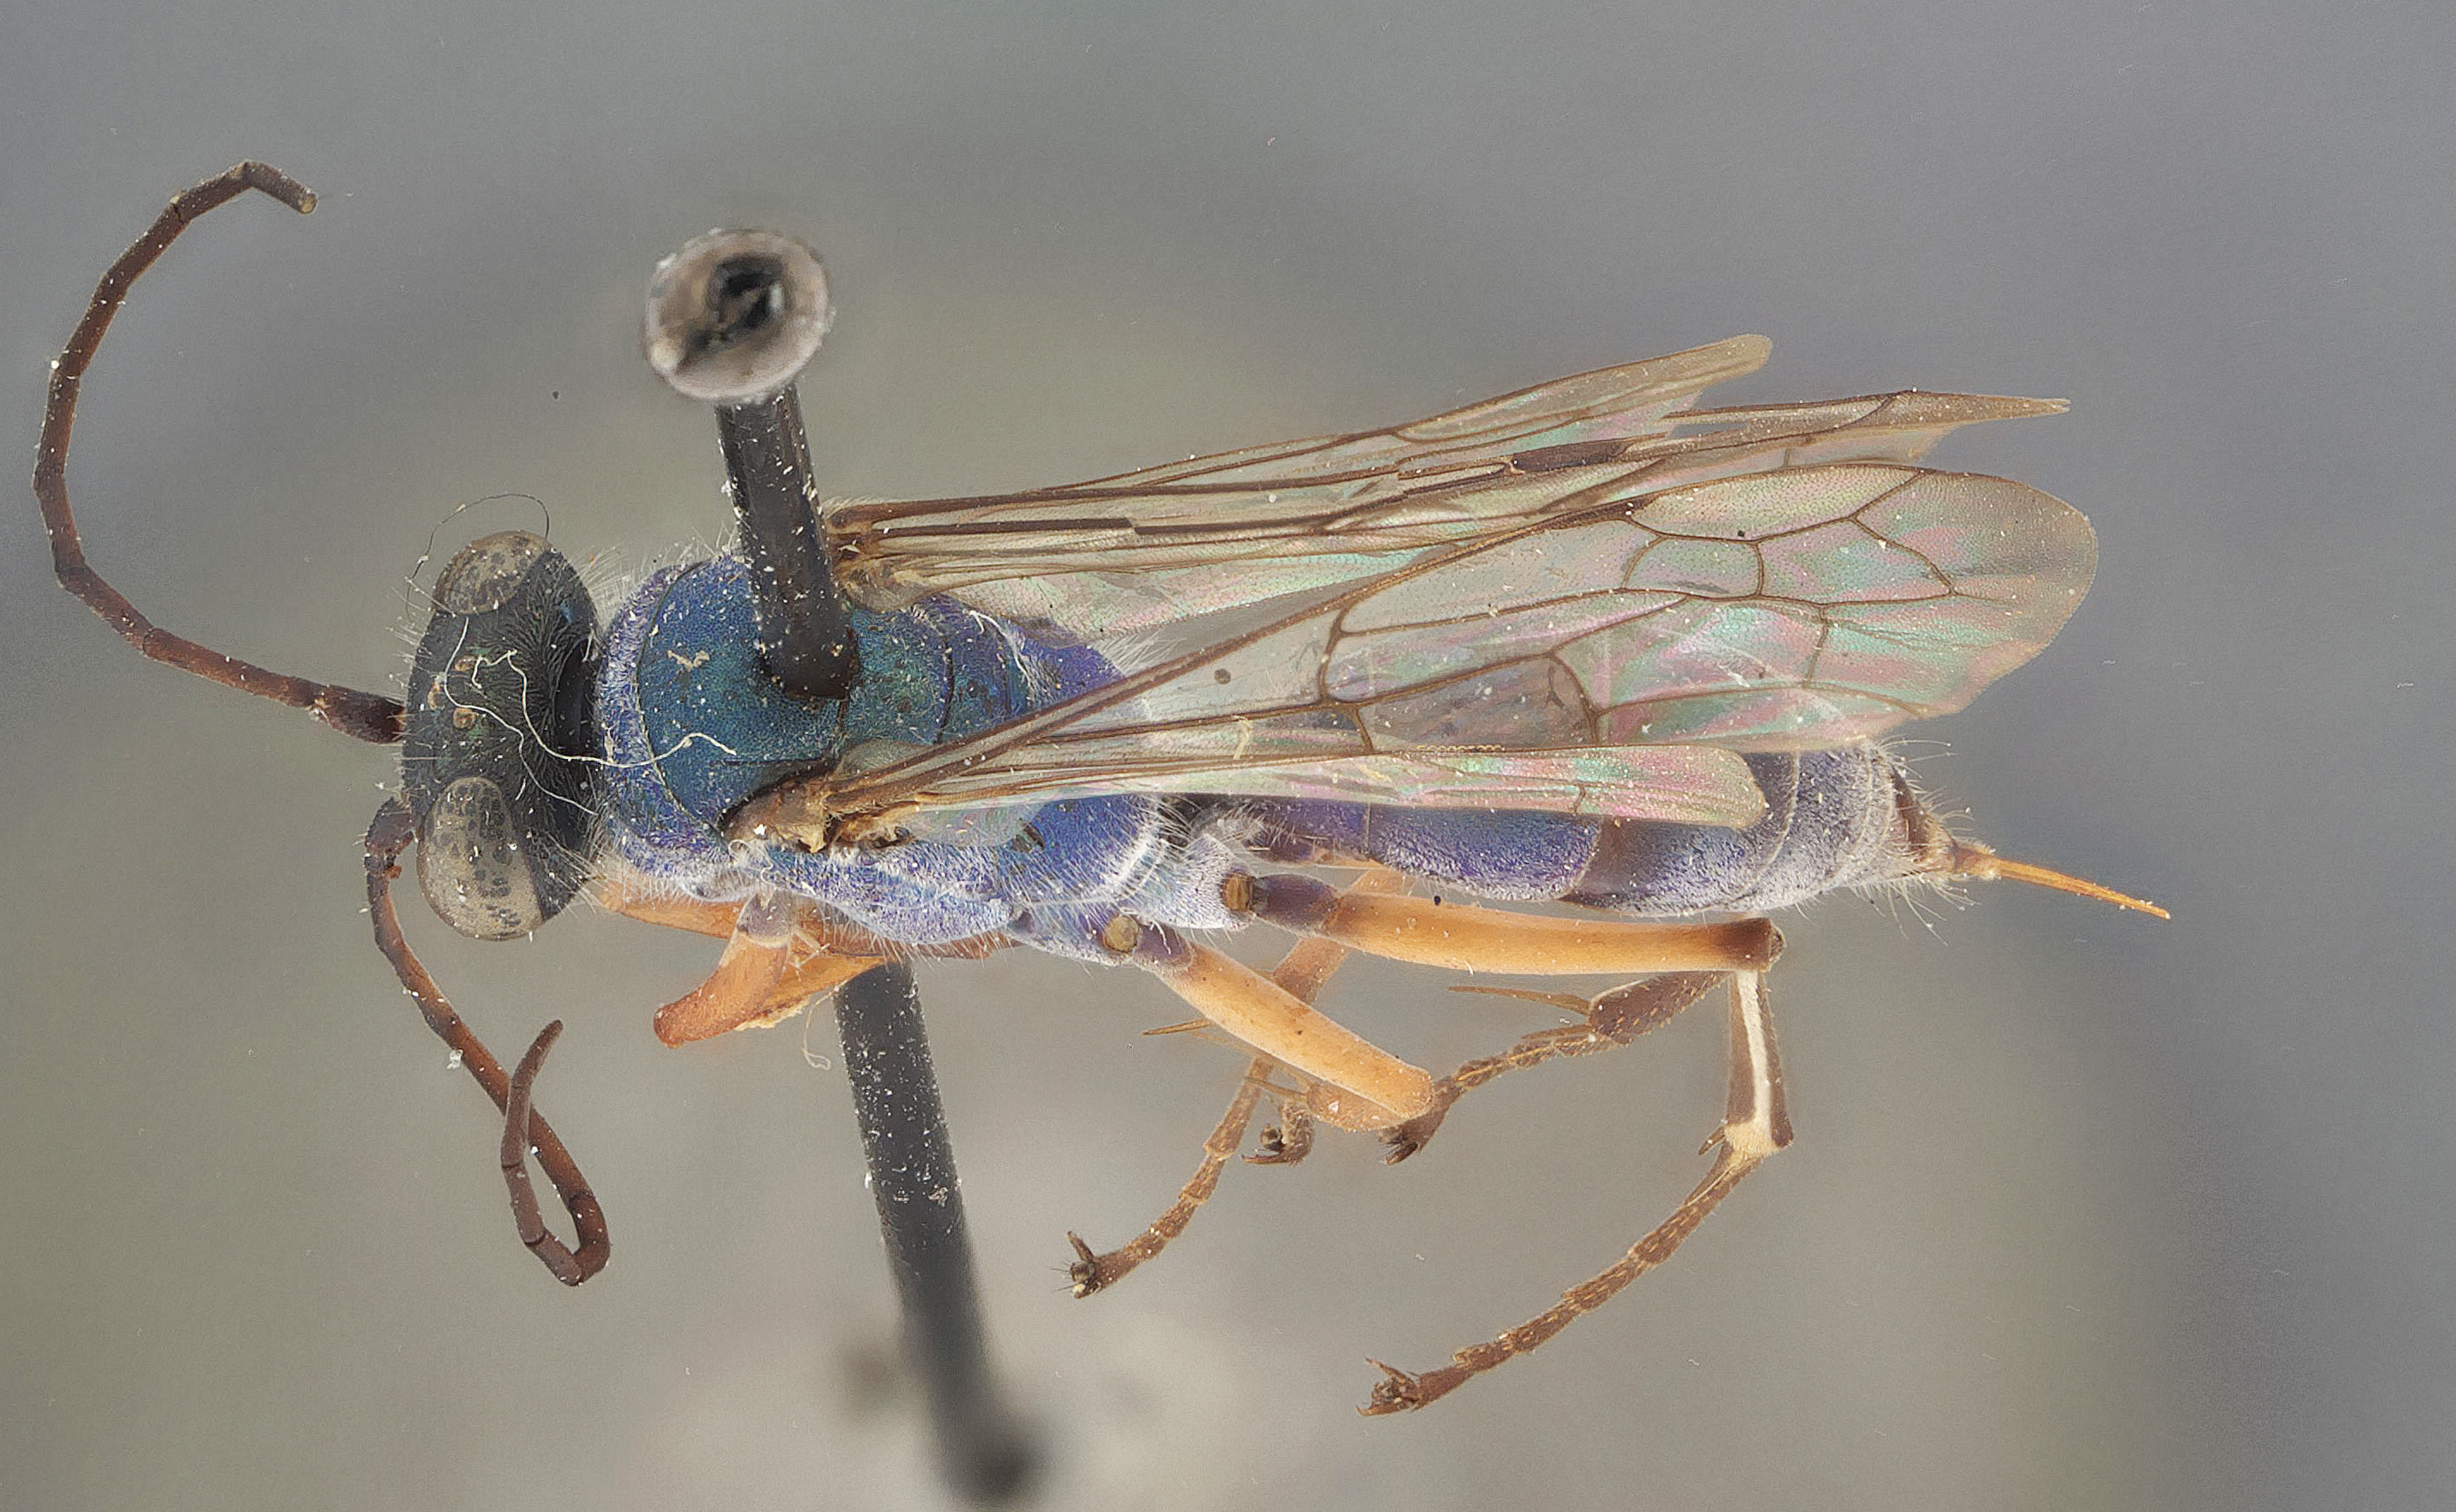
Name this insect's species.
Auplopus callainus
